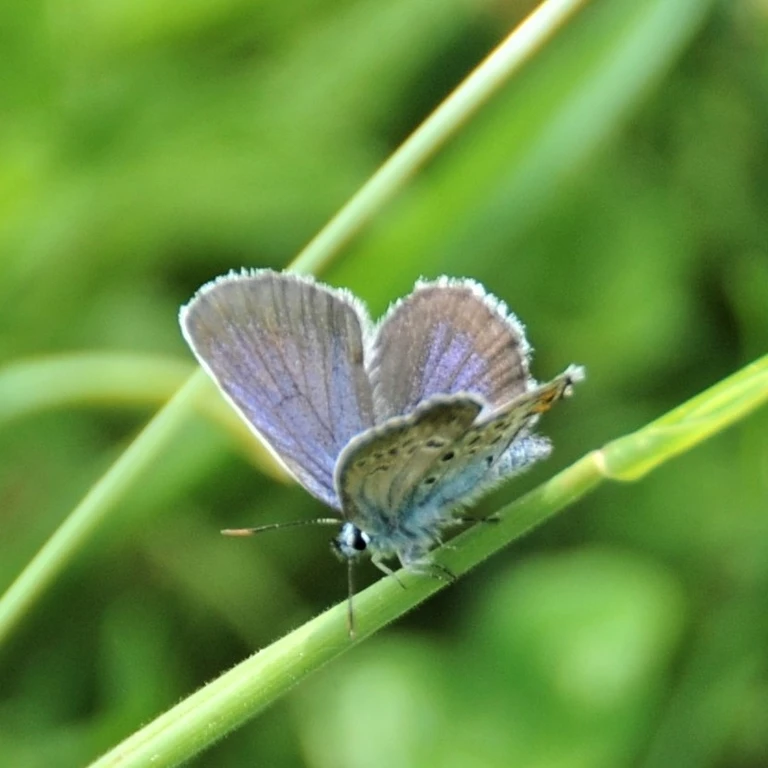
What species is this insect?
Plebejus argus
